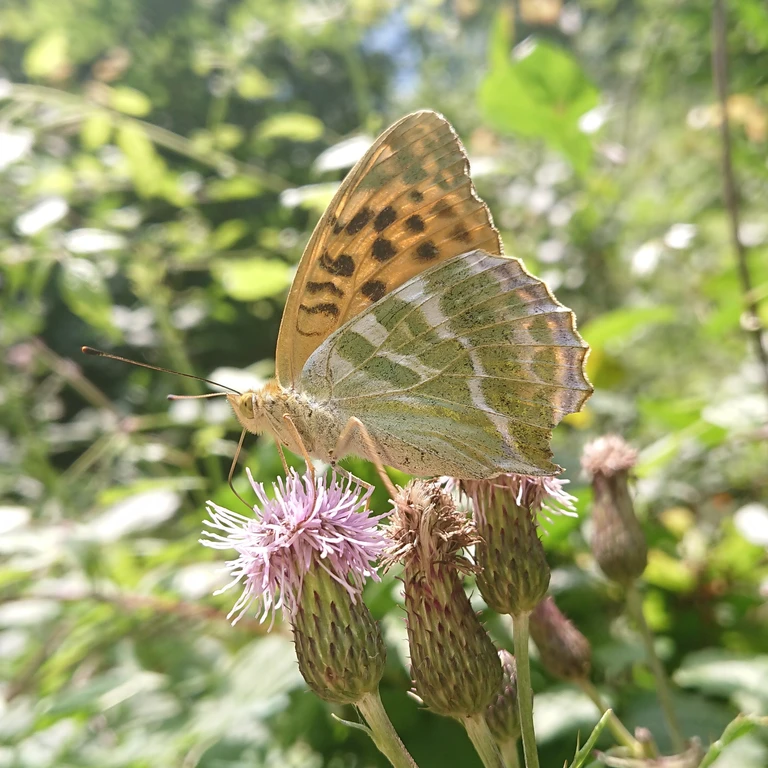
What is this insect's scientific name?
Argynnis paphia
